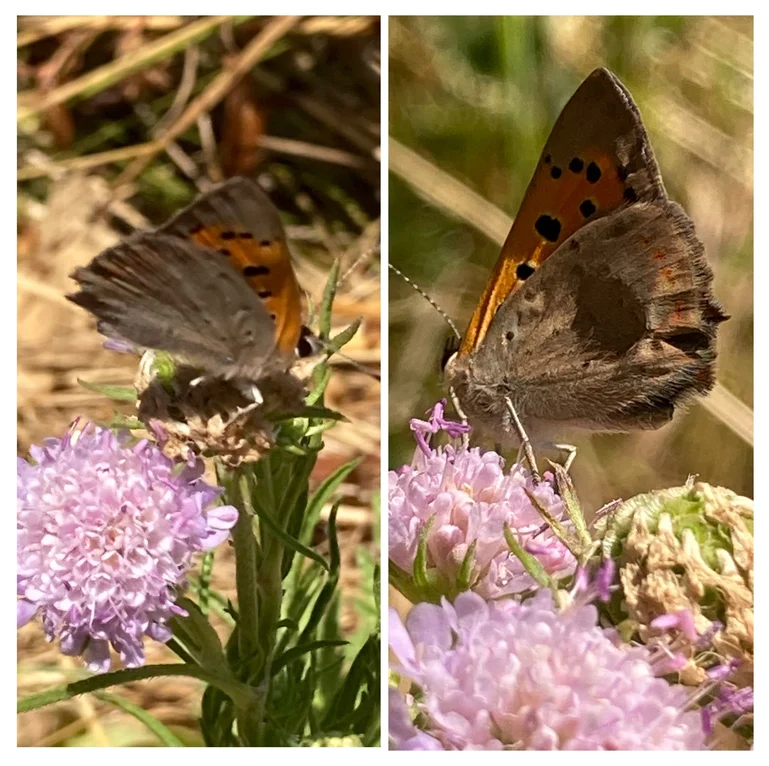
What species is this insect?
Lycaena phlaeas
